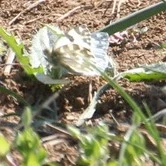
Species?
Pontia edusa
